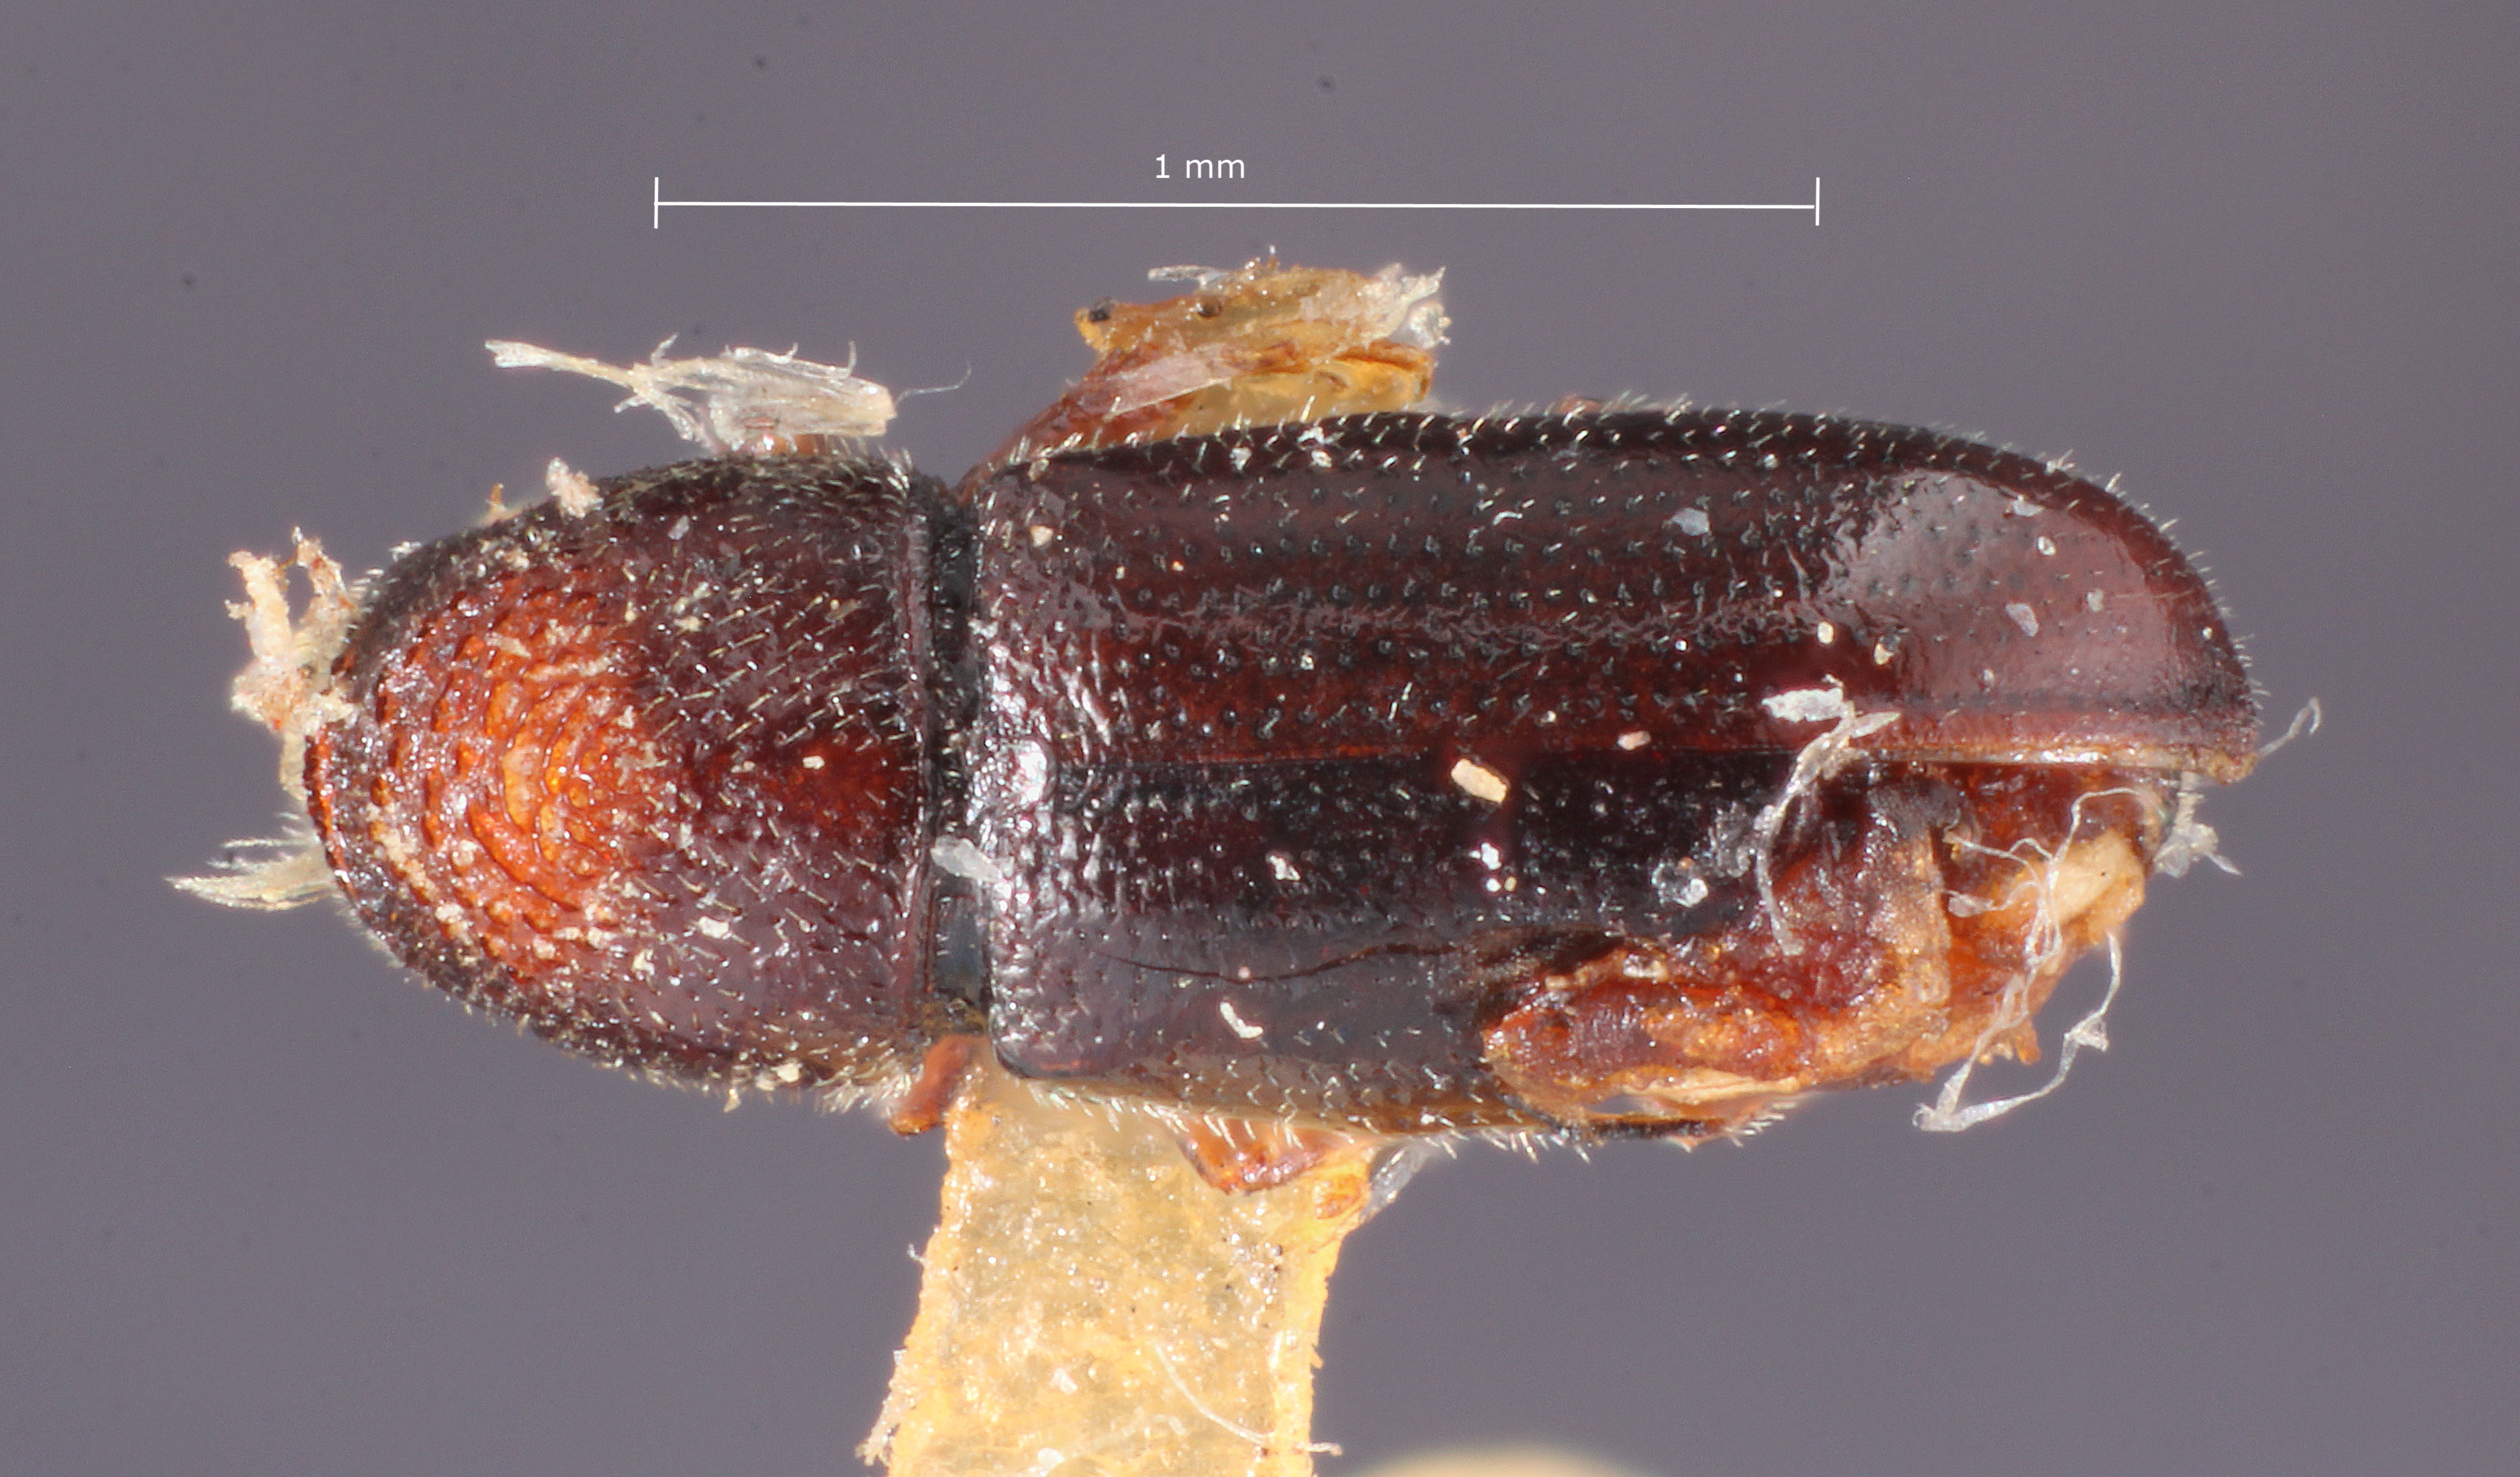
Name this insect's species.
Pityophthorus demissus
